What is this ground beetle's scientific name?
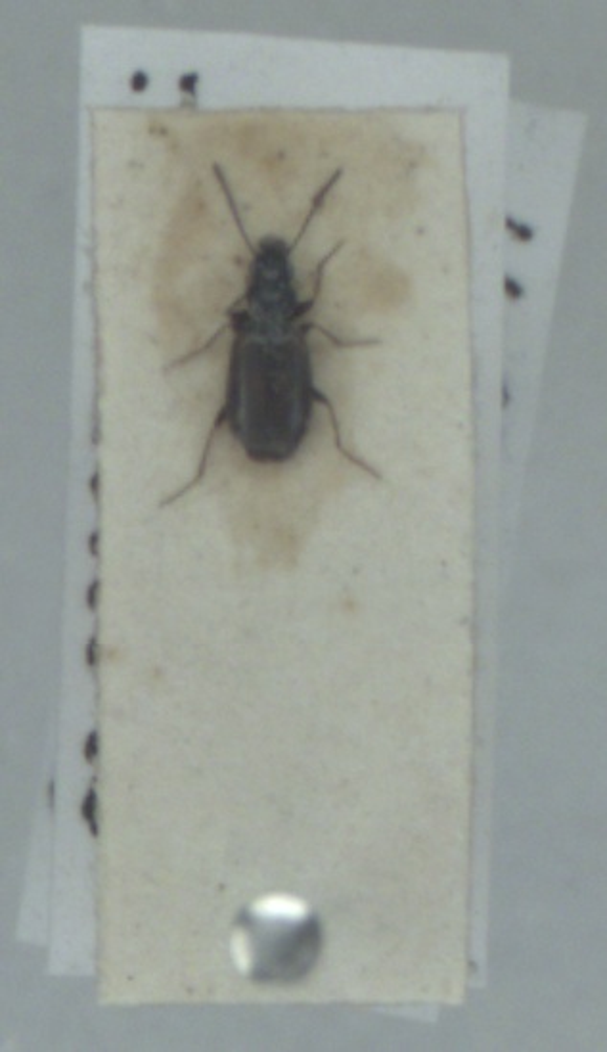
Syntomus obscuroguttatus
